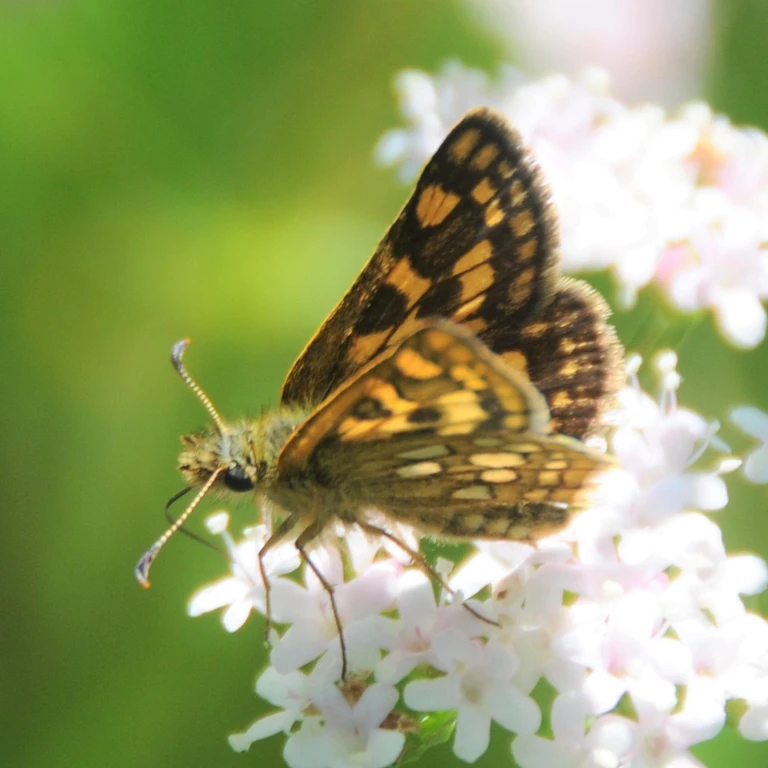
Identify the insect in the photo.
Carterocephalus palaemon
